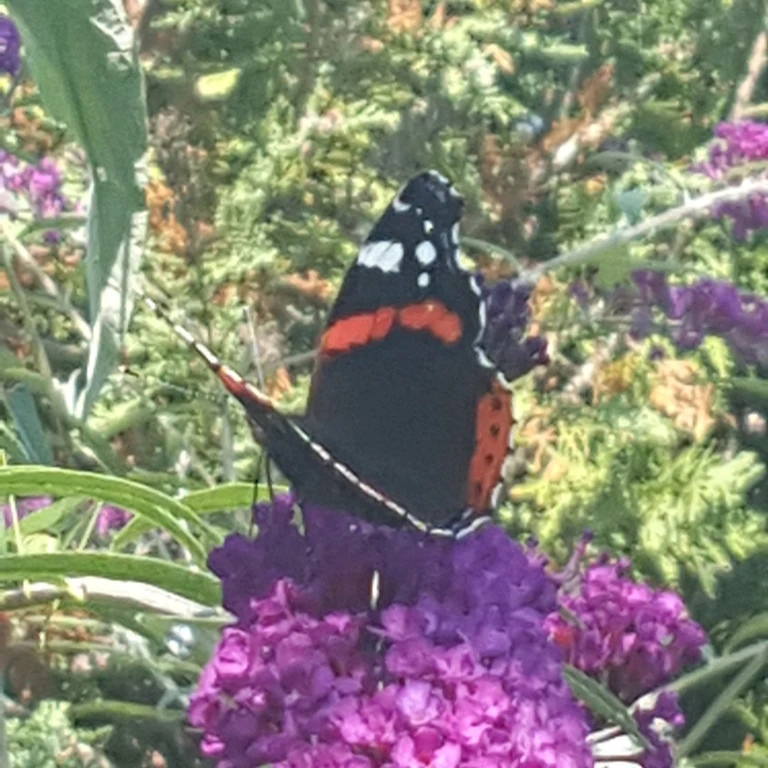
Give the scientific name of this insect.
Vanessa atalanta
